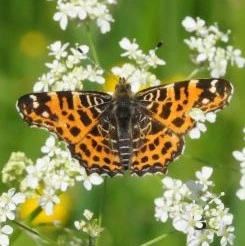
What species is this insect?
Araschnia levana
